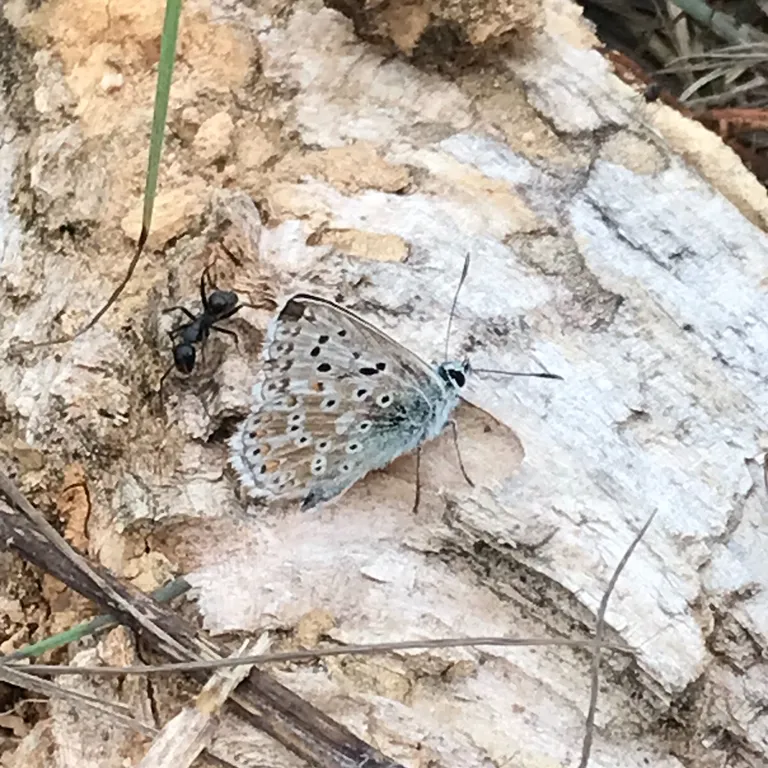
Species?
Lysandra coridon
